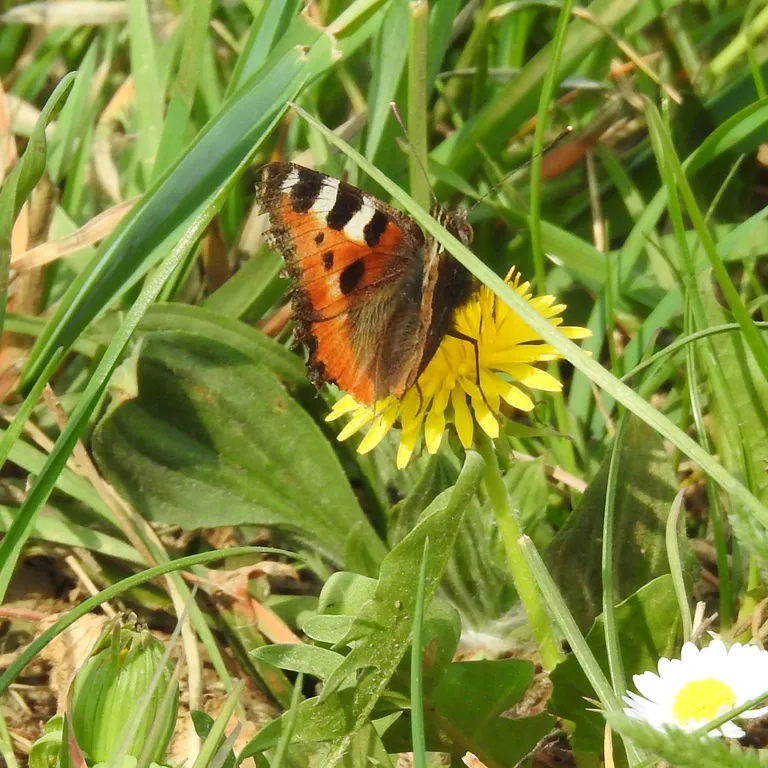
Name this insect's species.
Aglais urticae
